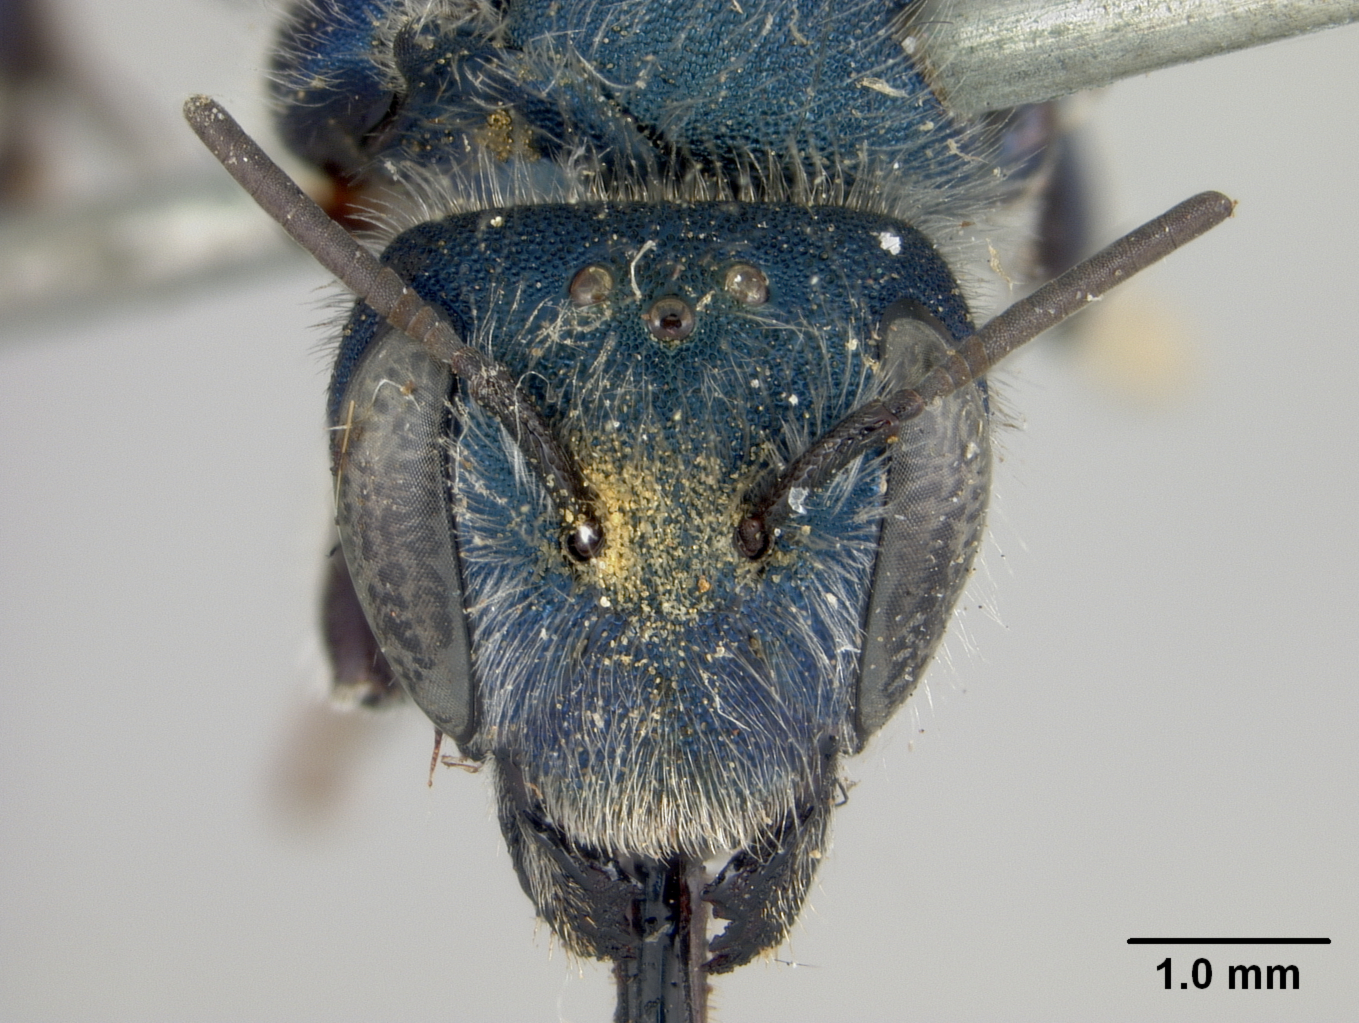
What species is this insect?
Osmia hesperella
